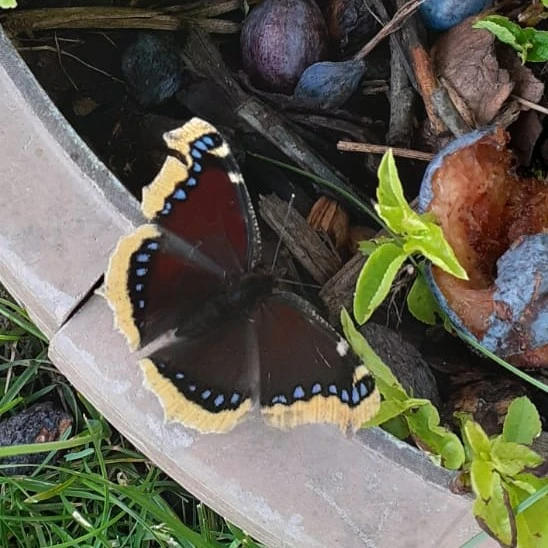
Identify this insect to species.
Nymphalis antiopa
